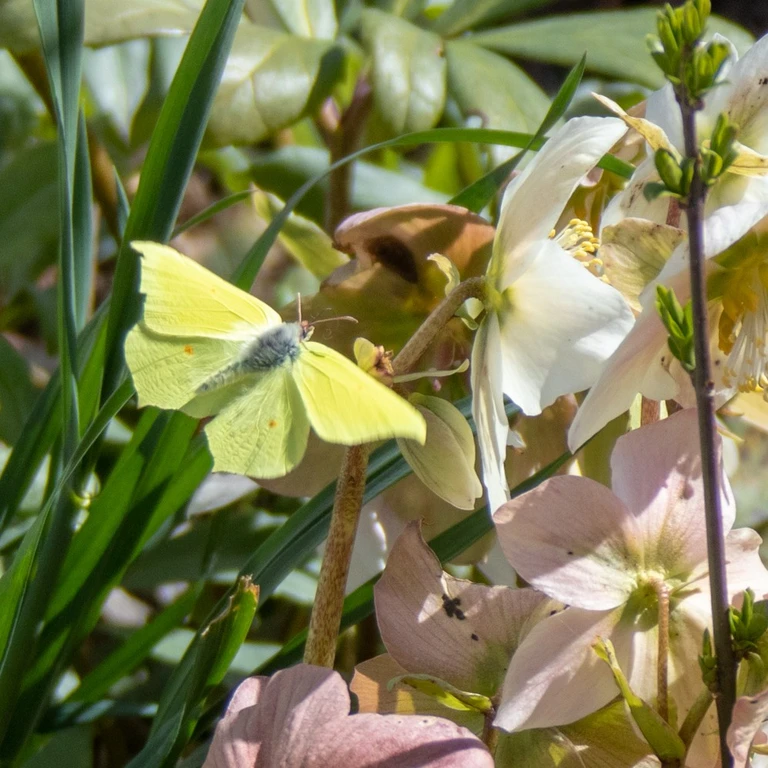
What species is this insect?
Gonepteryx rhamni
